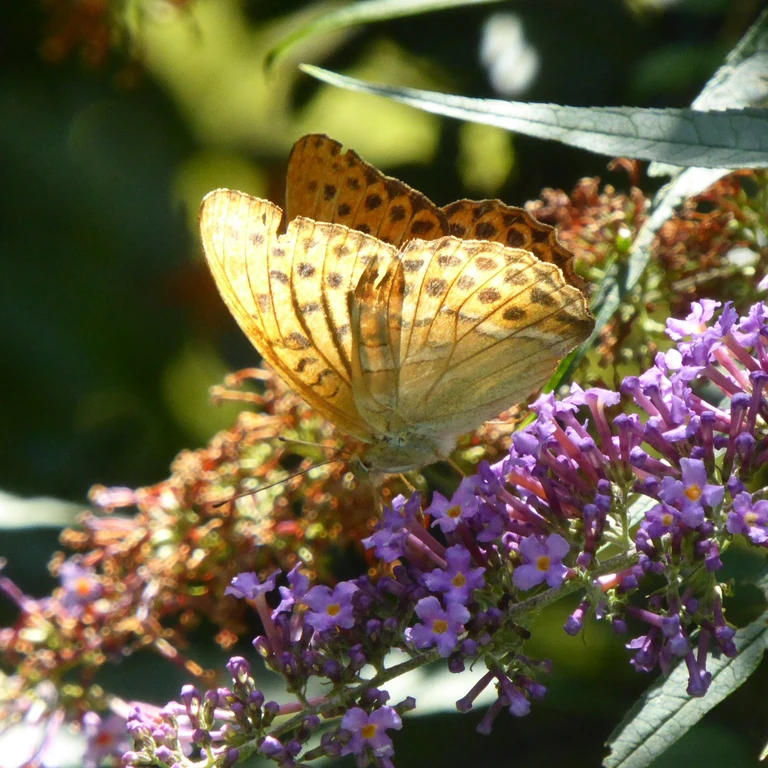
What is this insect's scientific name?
Argynnis paphia
